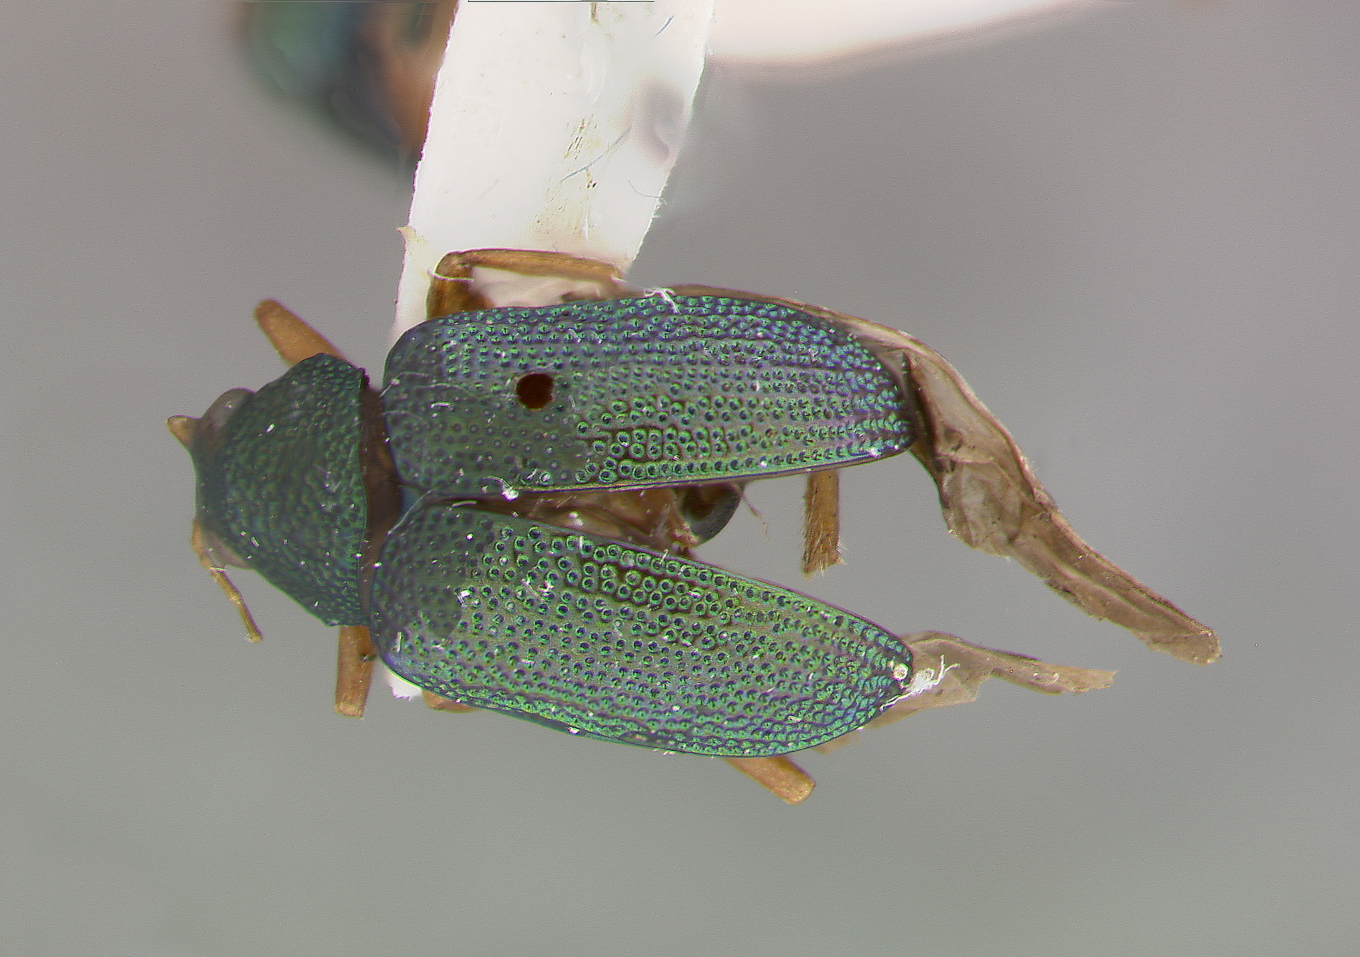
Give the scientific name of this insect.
Colaspis guatemalensis
